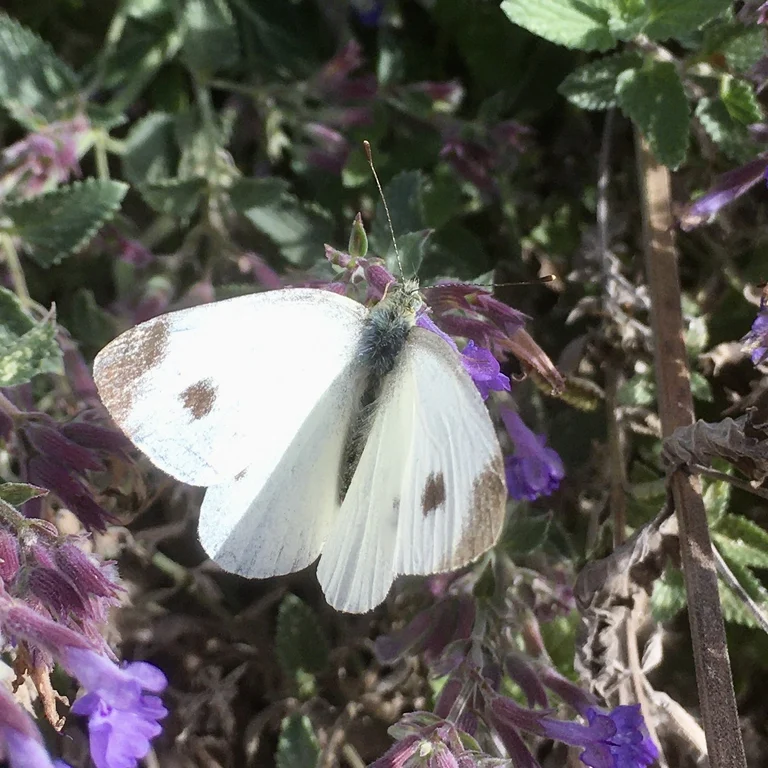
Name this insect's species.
Pieris mannii
